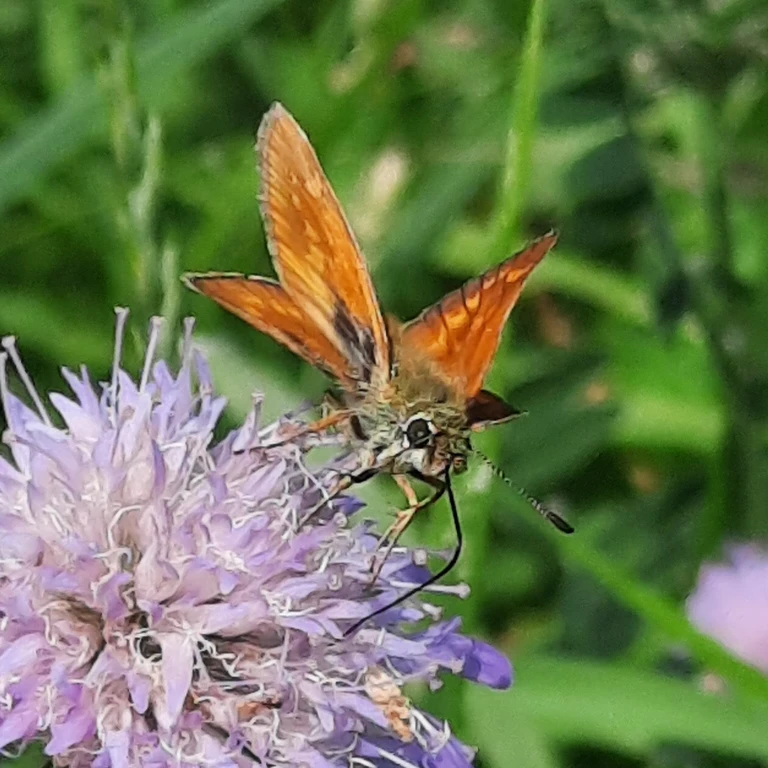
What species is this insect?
Ochlodes sylvanus (also Ochlodes venata)
